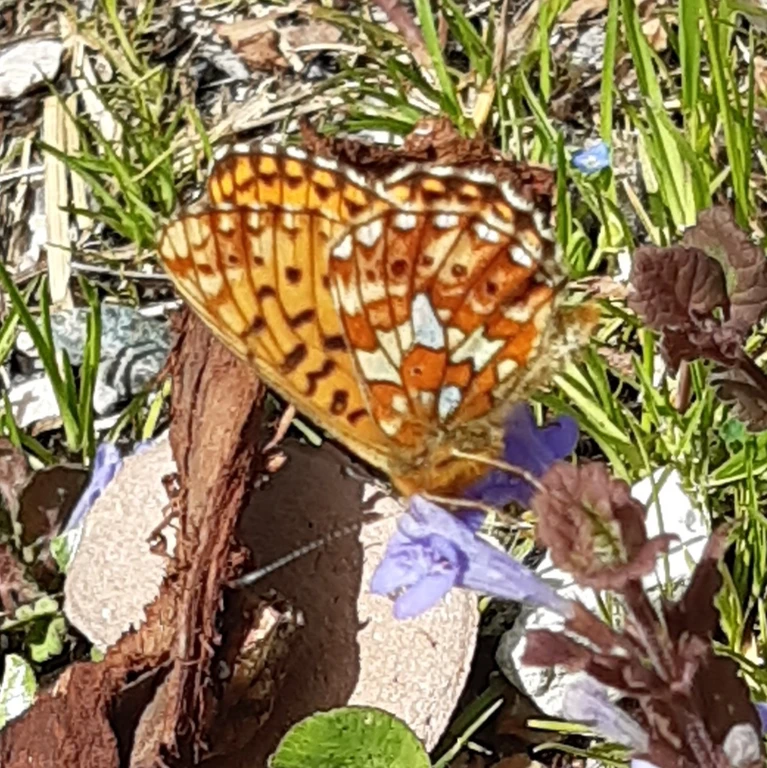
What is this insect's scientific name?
Boloria euphrosyne (also Clossiana euphrosyne)
